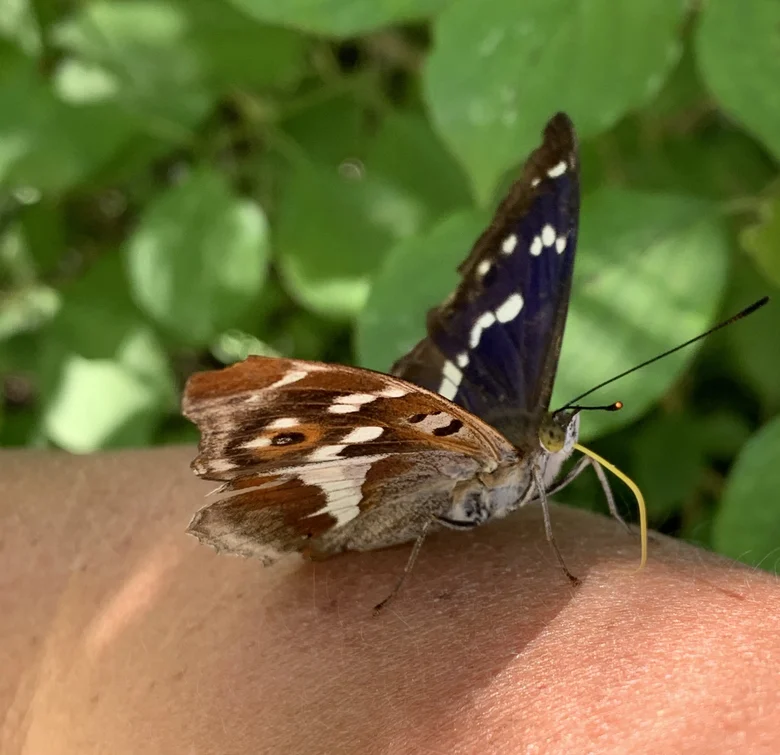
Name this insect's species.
Apatura iris
